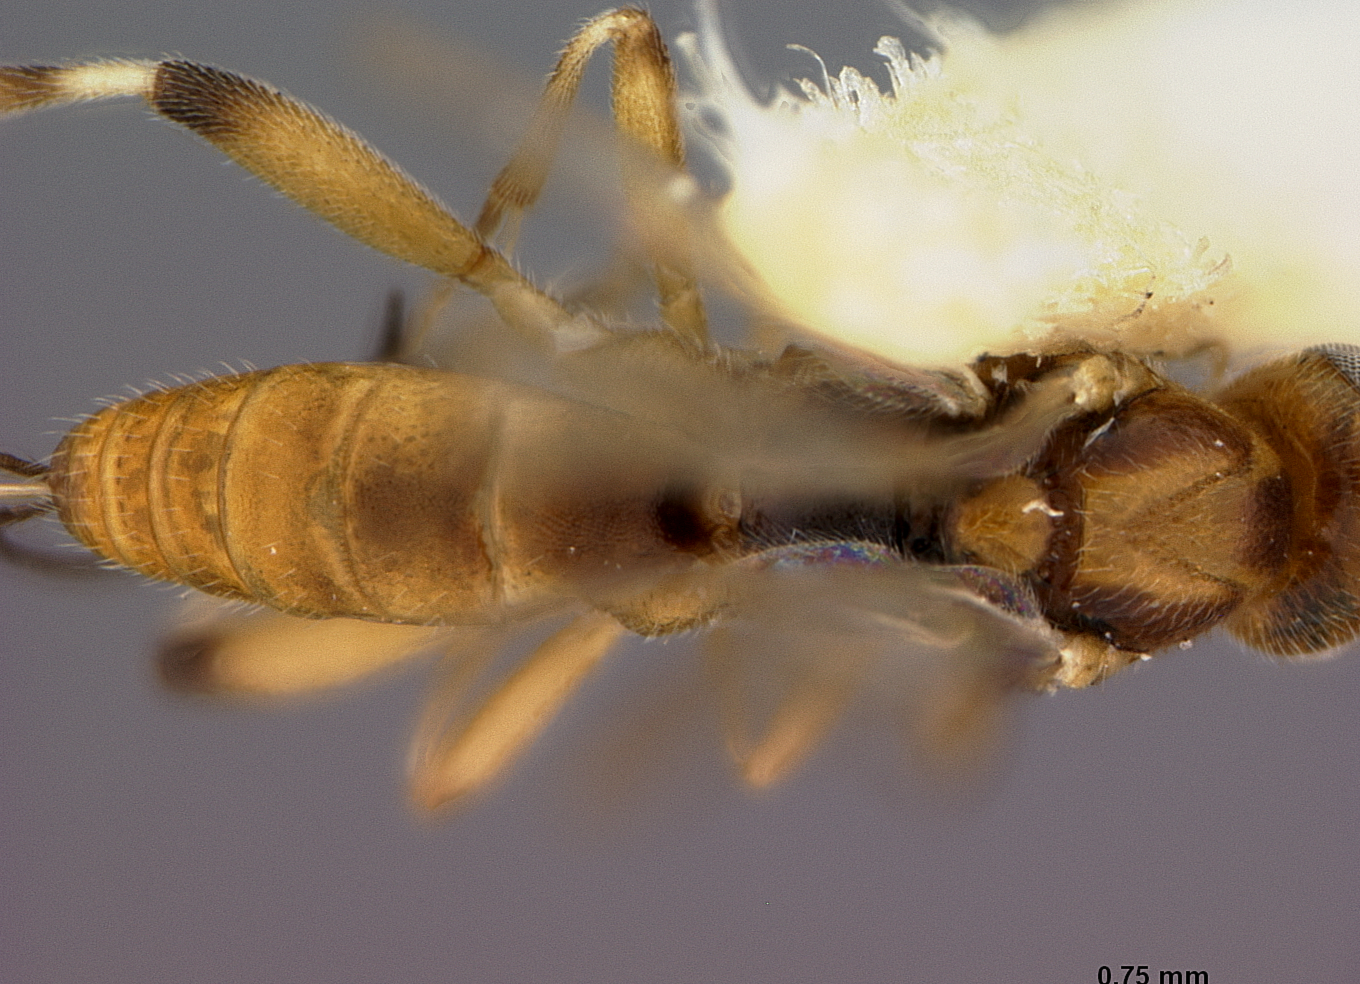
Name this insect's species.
Orgilus capsicola
